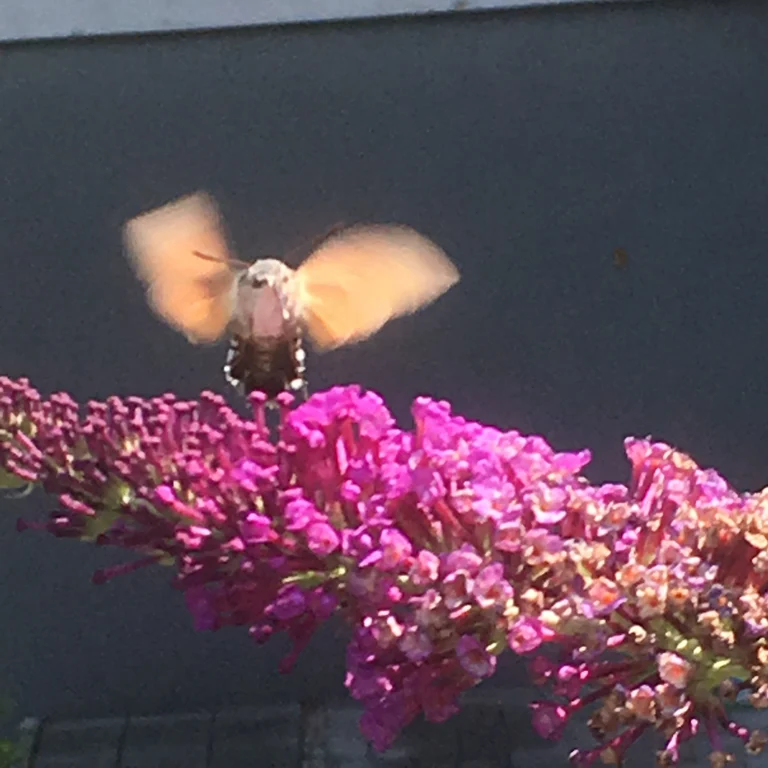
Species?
Macroglossum stellatarum
